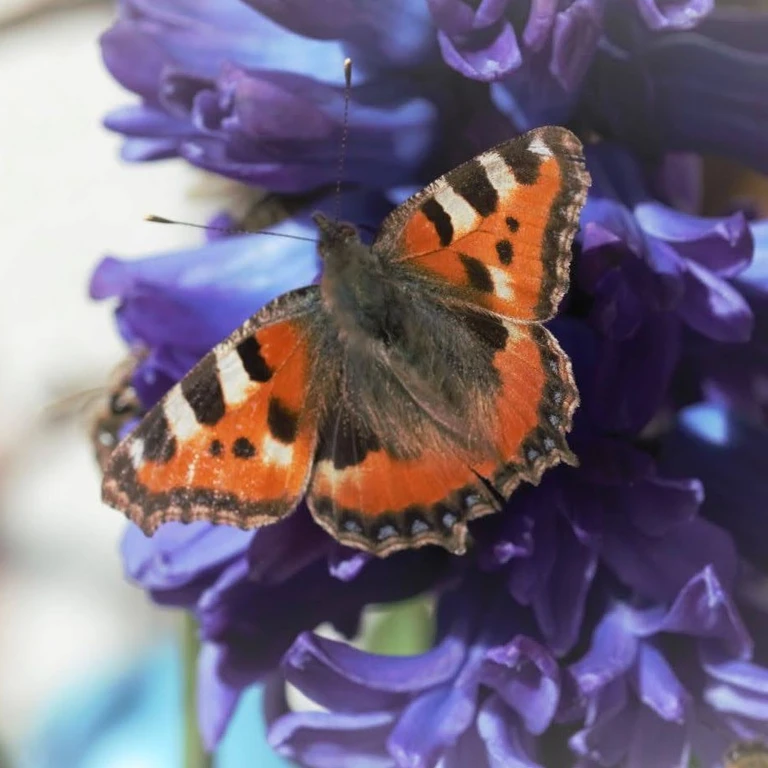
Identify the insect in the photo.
Aglais urticae
